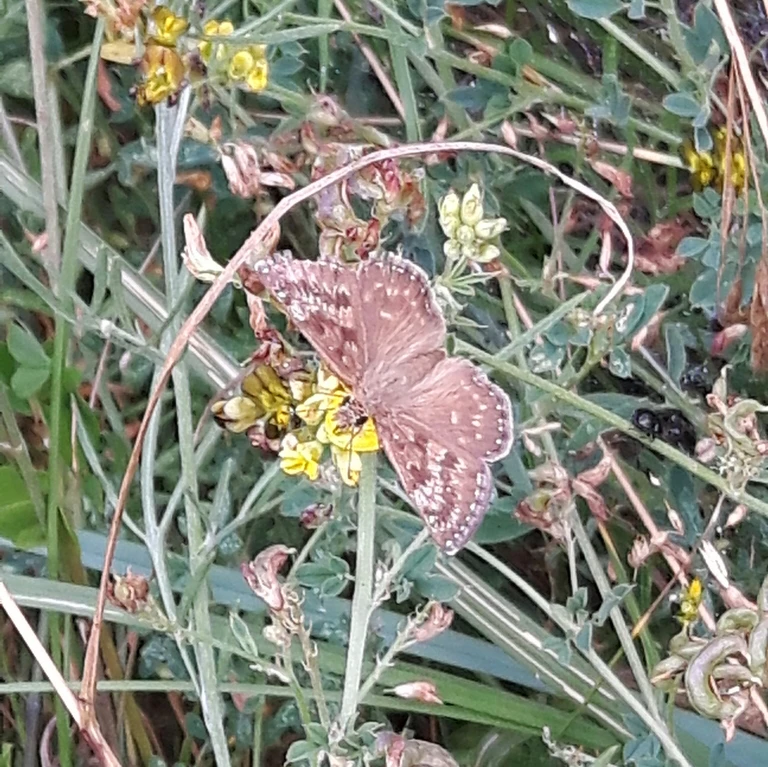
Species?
Erynnis tages
